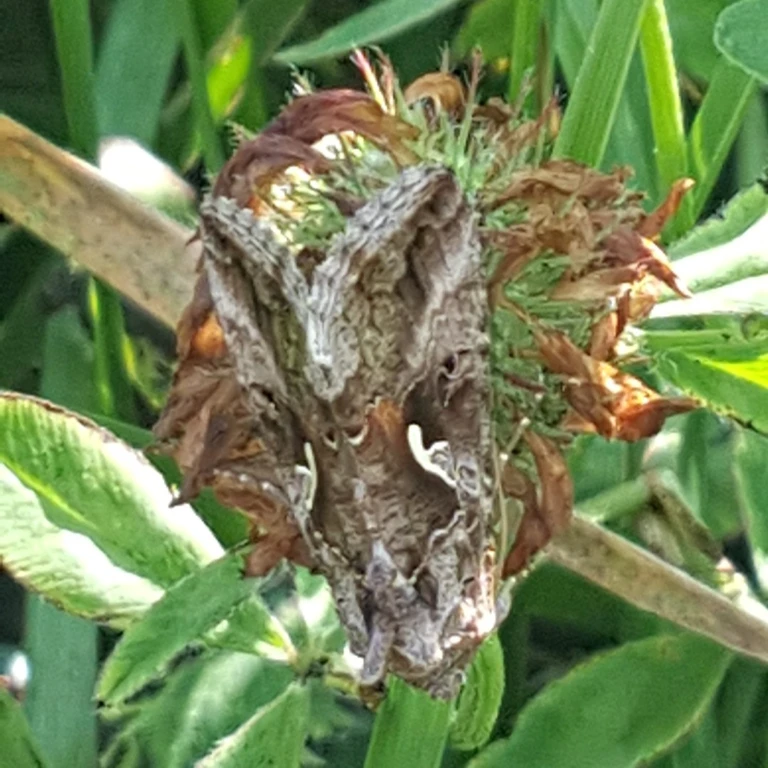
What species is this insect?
Autographa gamma
